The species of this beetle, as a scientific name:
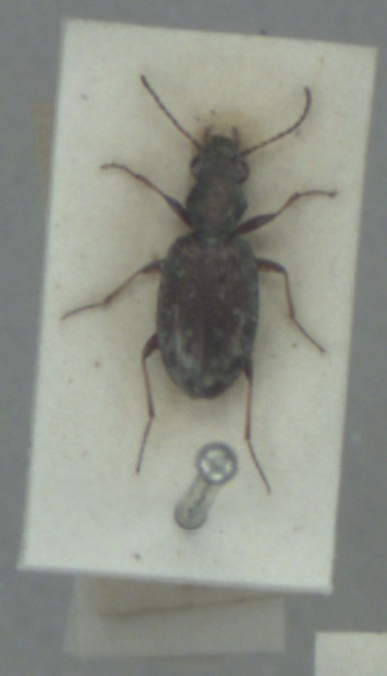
Asaphidion pallipes
